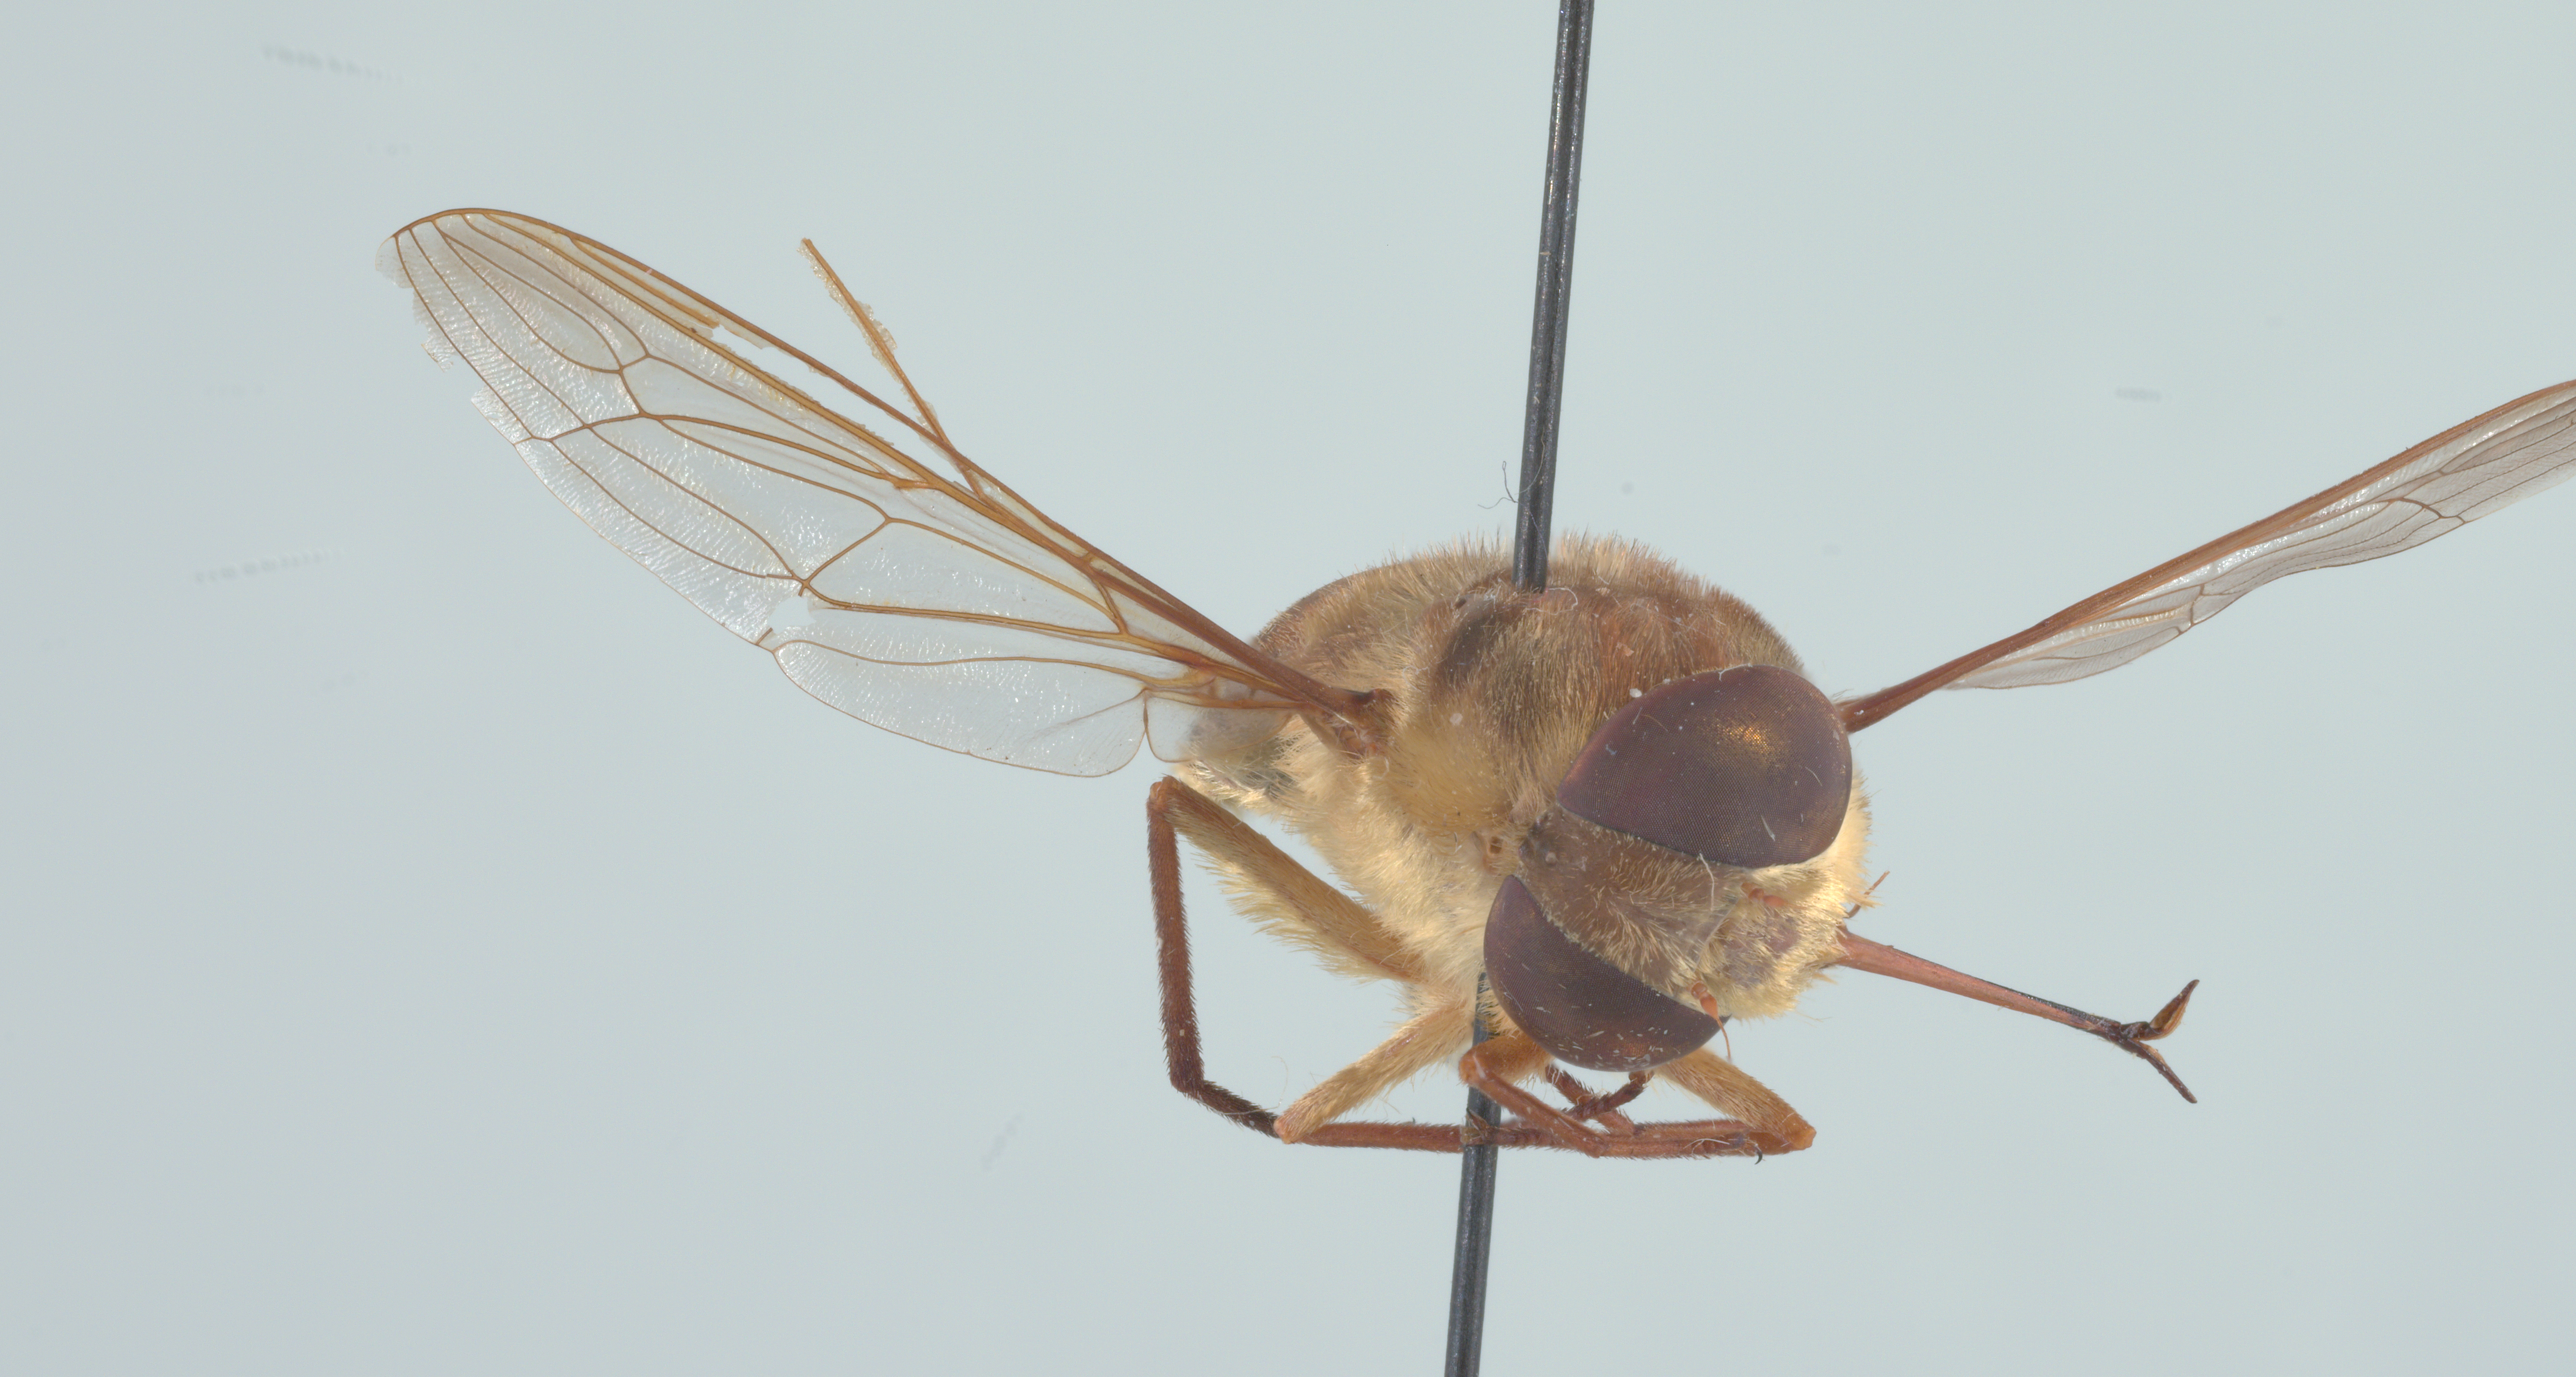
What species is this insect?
Neorhynchocephalus volaticus
